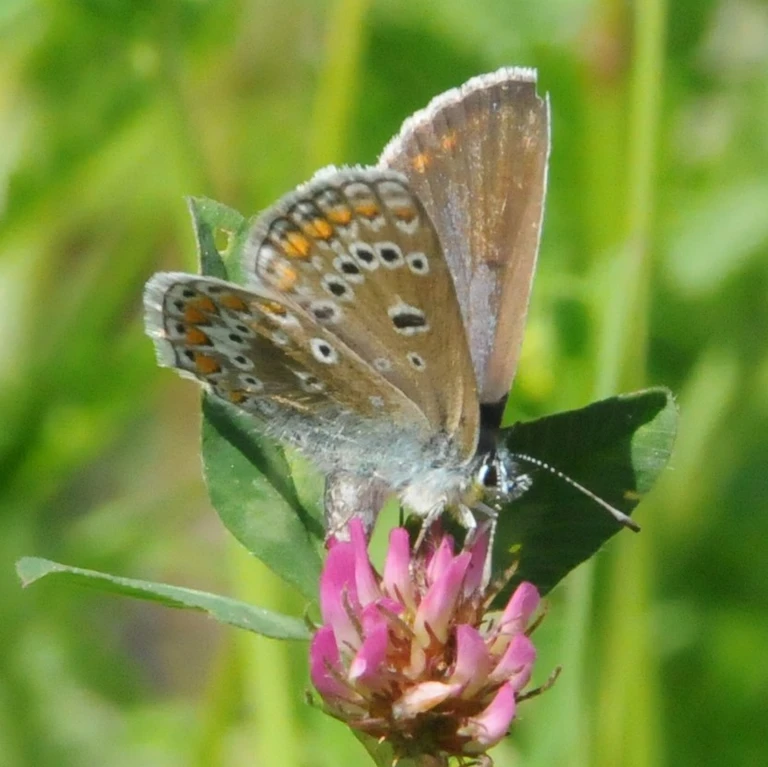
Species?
Polyommatus icarus
